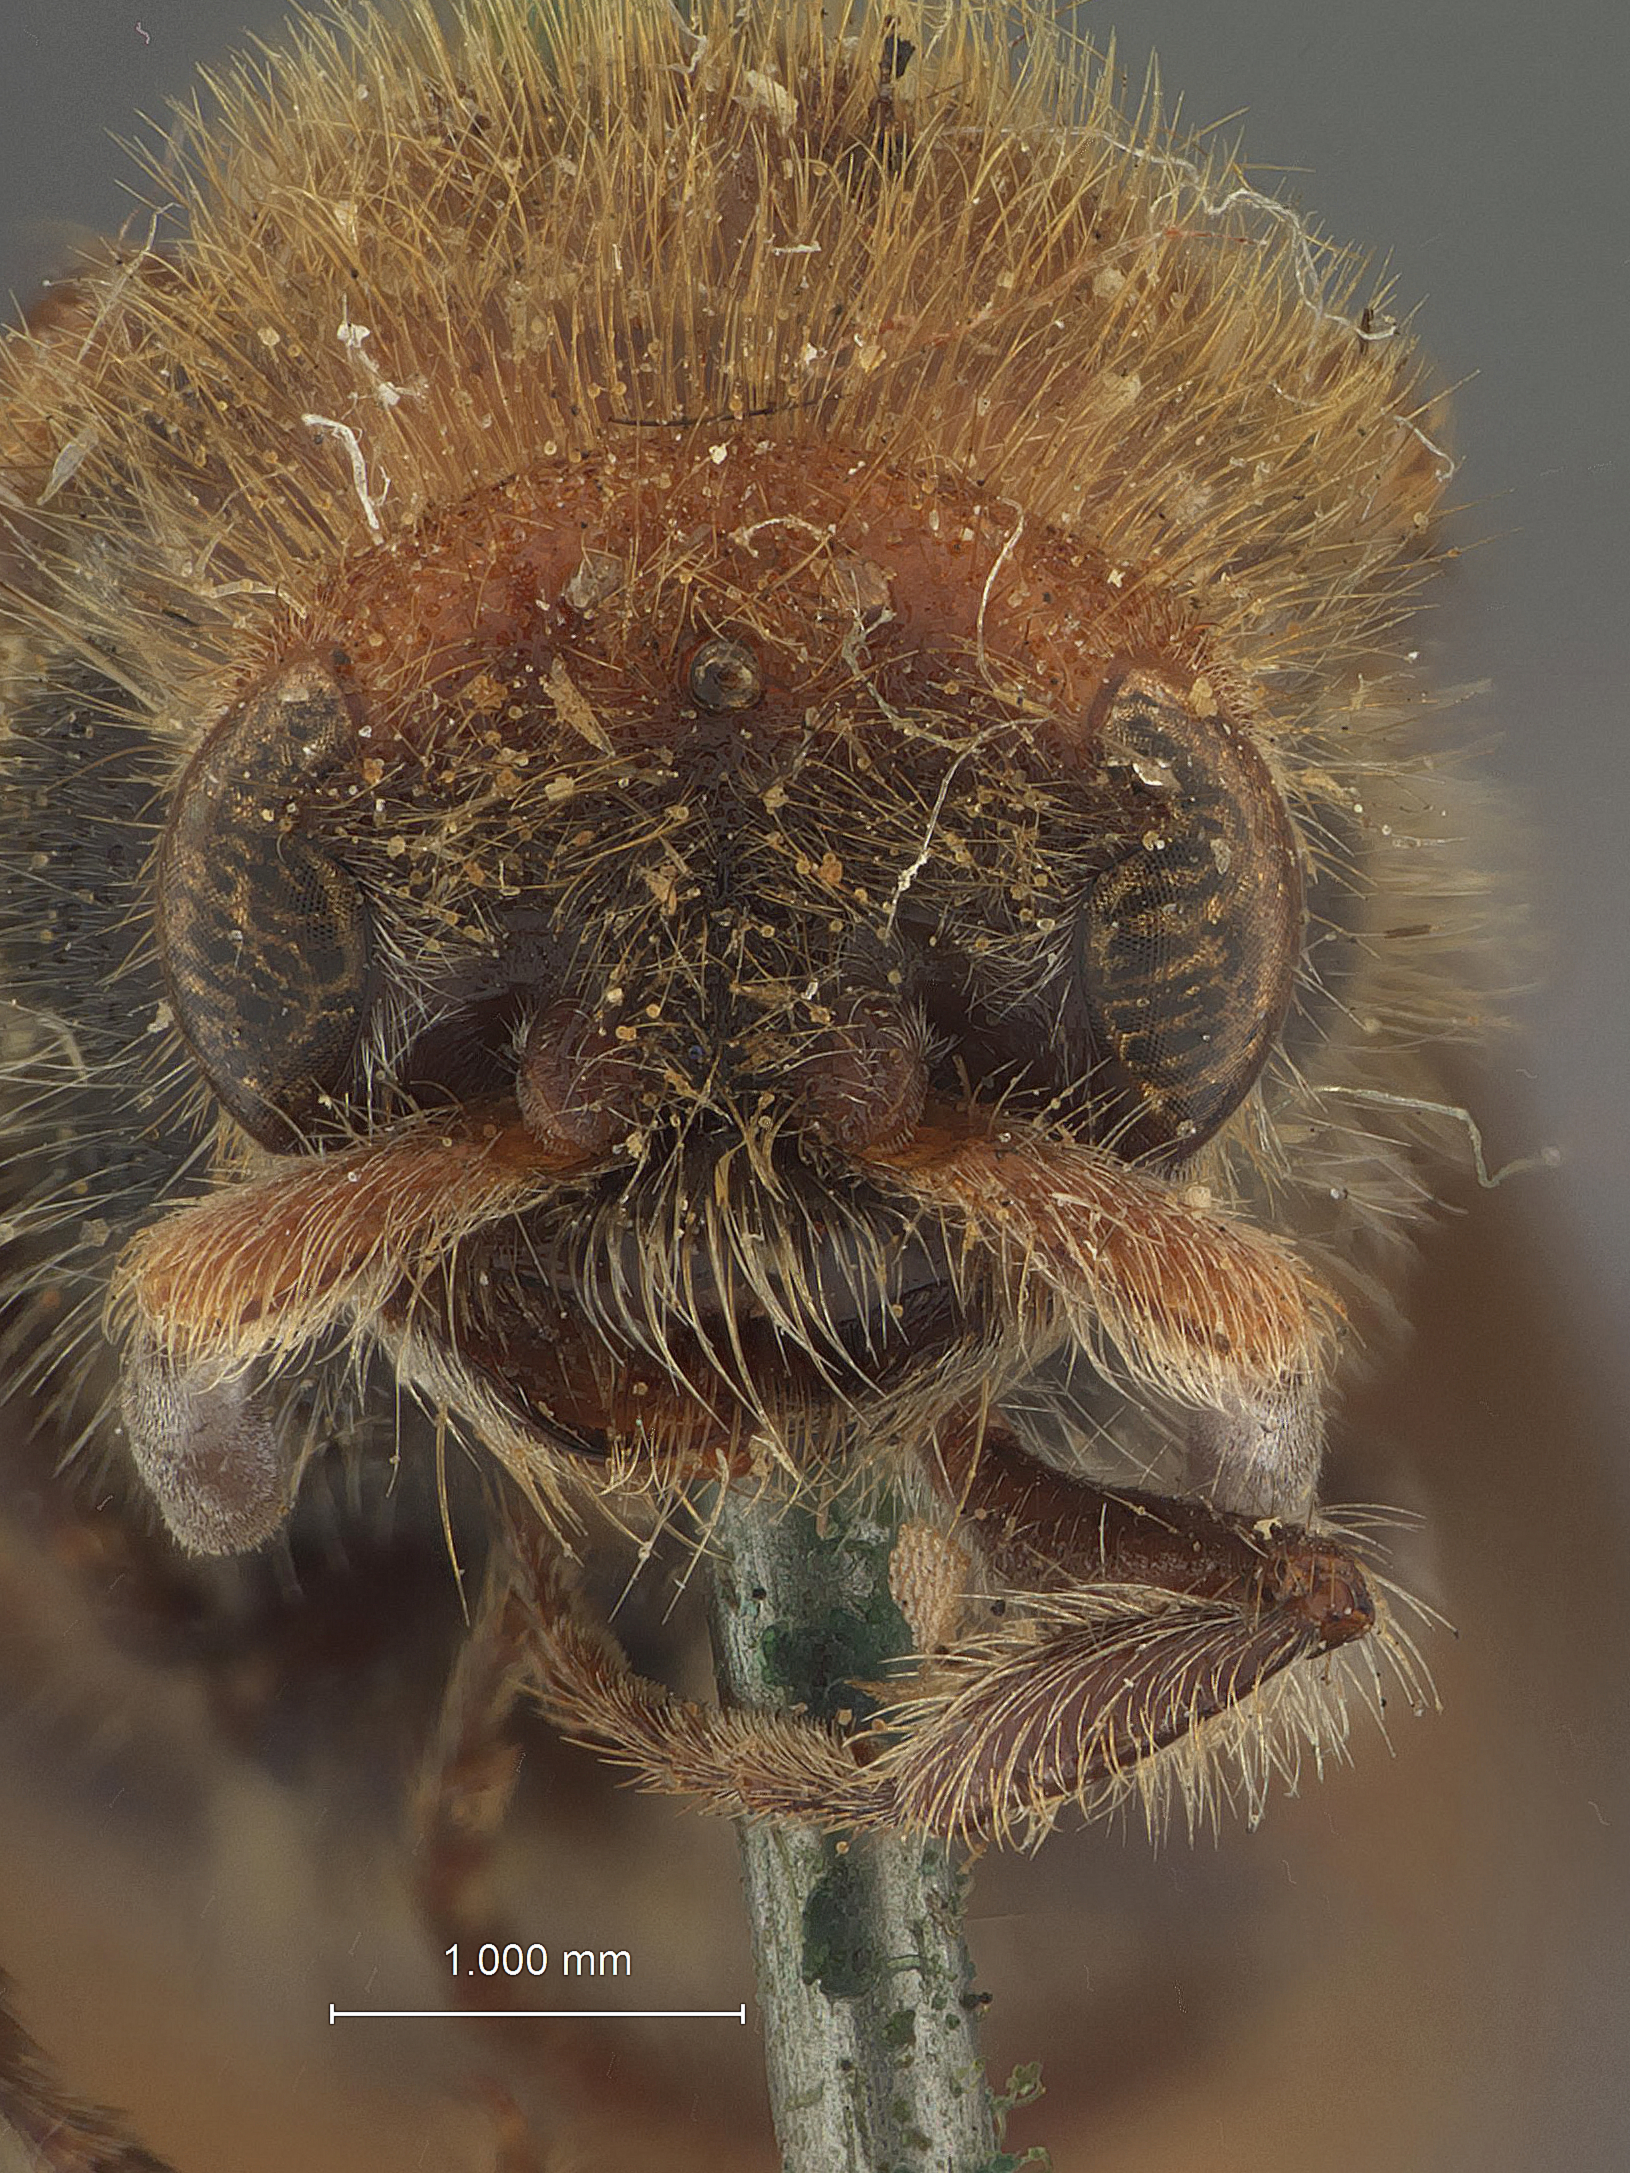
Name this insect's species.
Timulla barbigera
